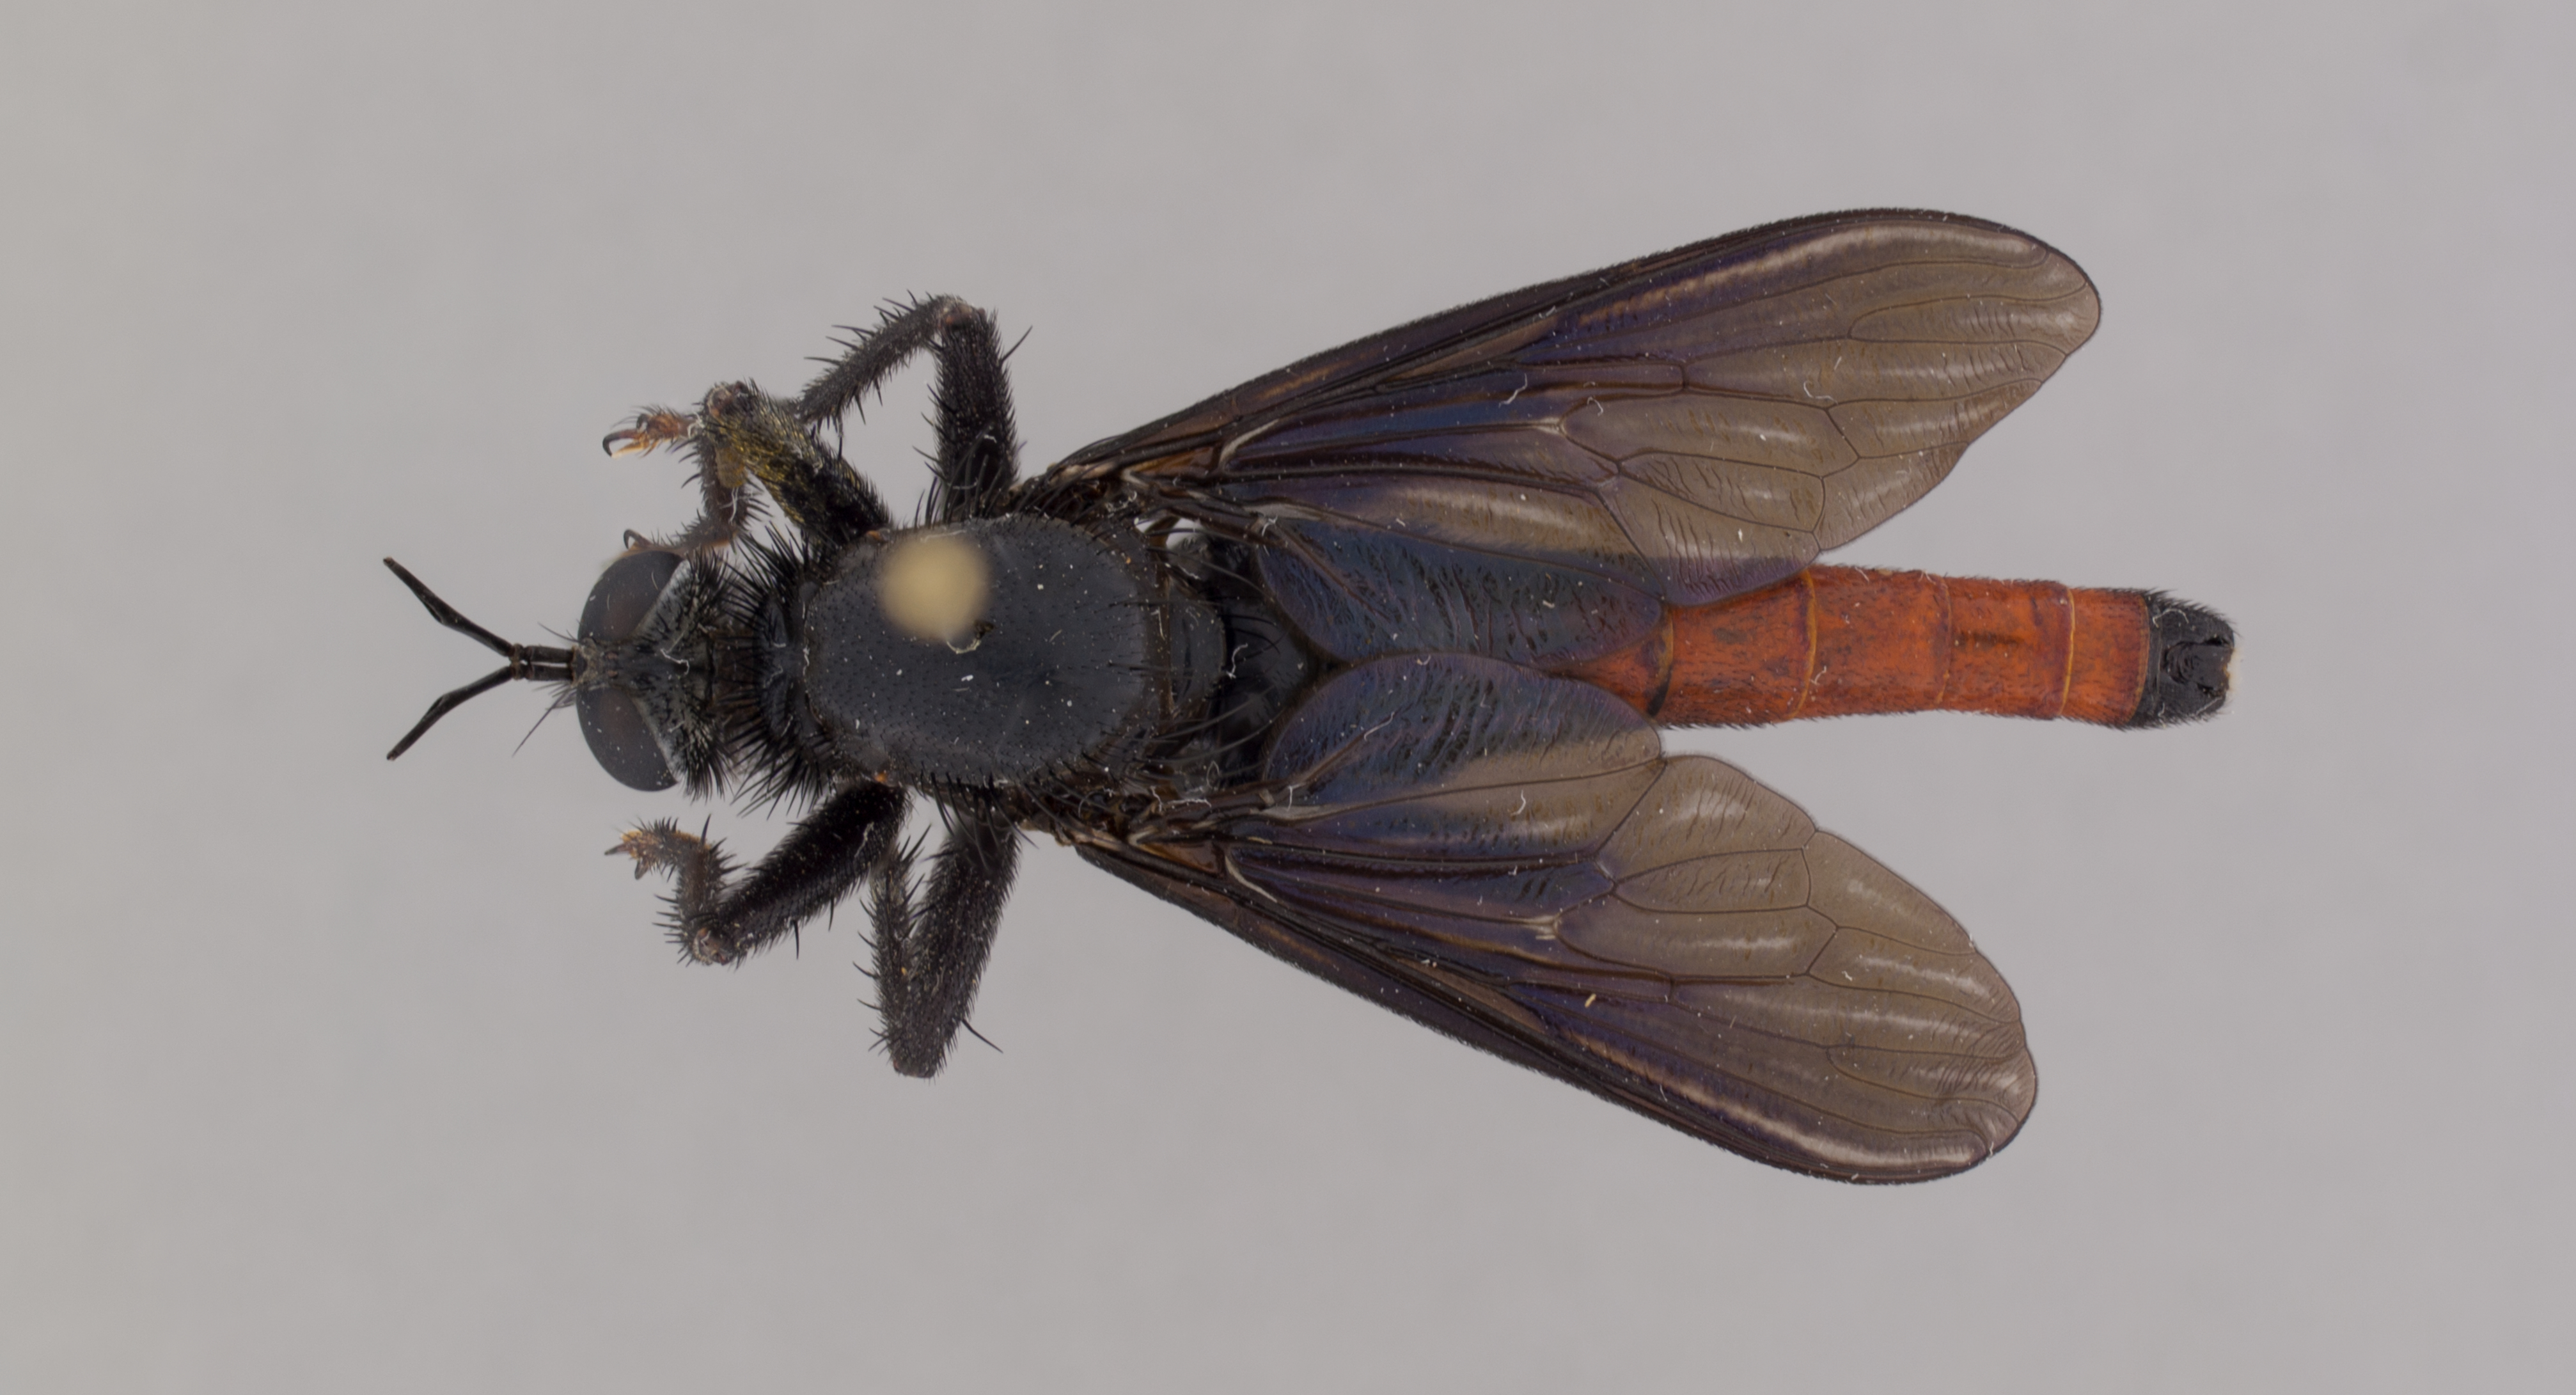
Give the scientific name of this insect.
Ospriocerus aeacus
